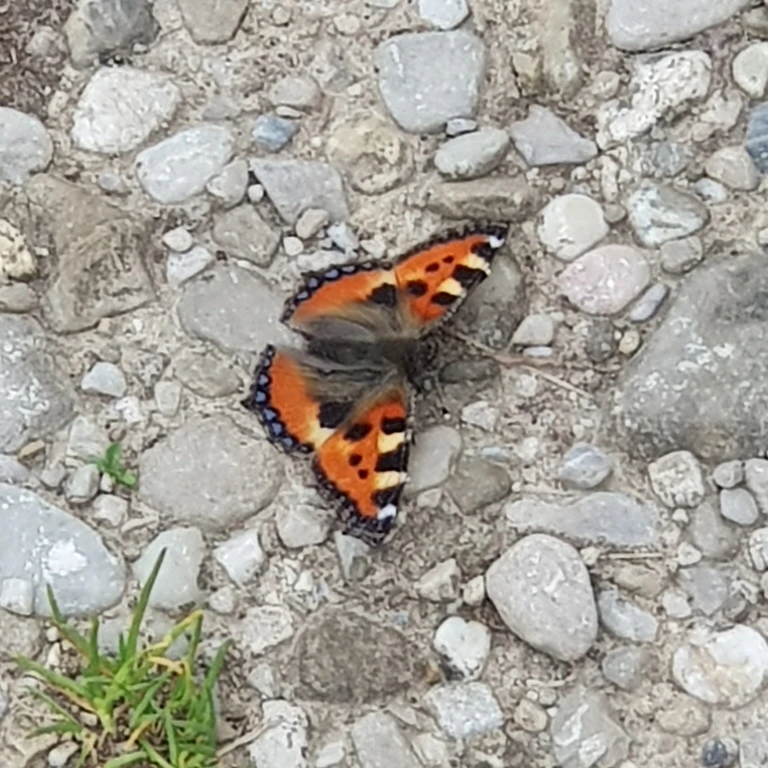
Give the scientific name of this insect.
Aglais urticae
